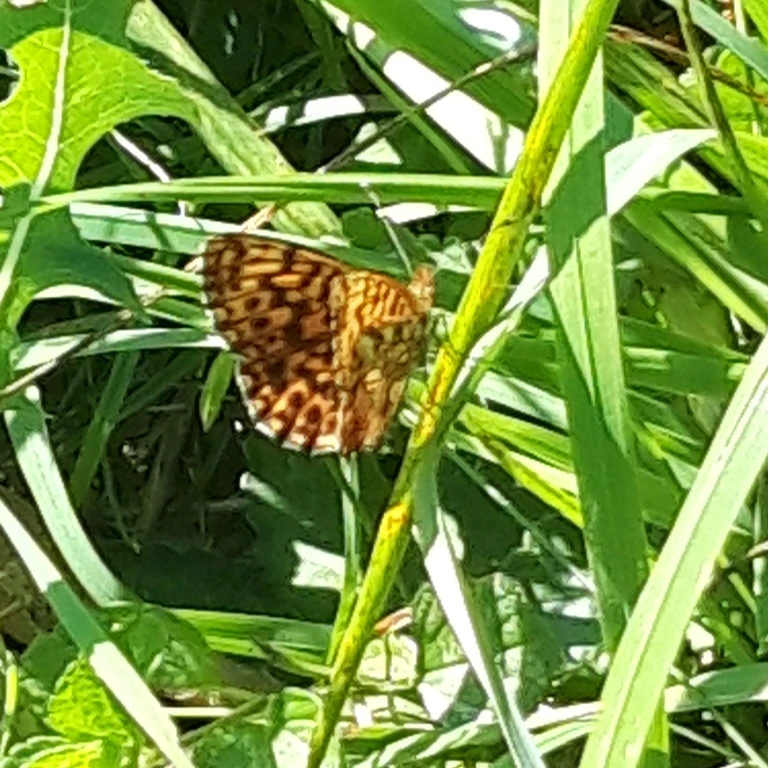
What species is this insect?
Boloria dia
